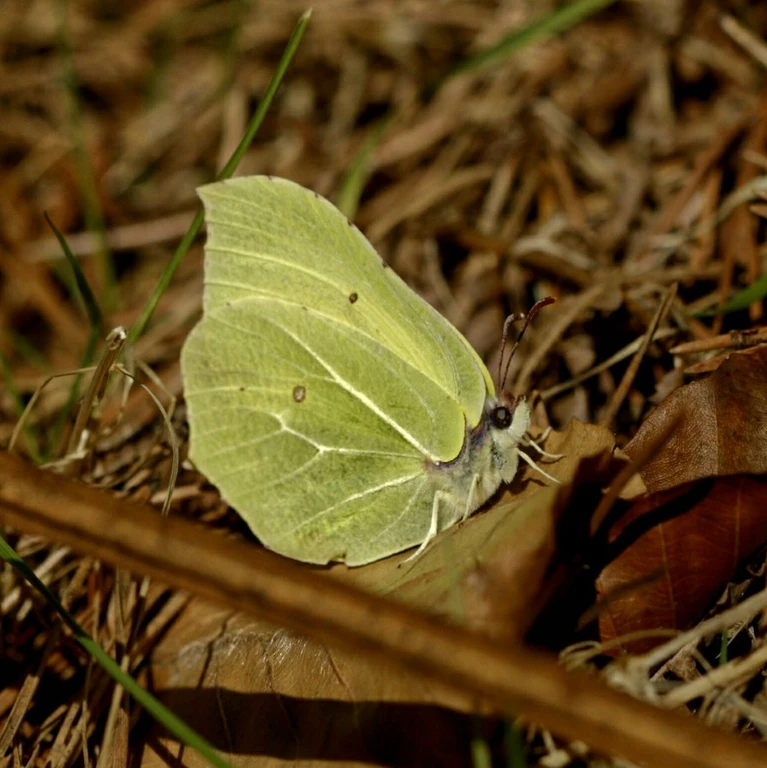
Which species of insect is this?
Gonepteryx rhamni
